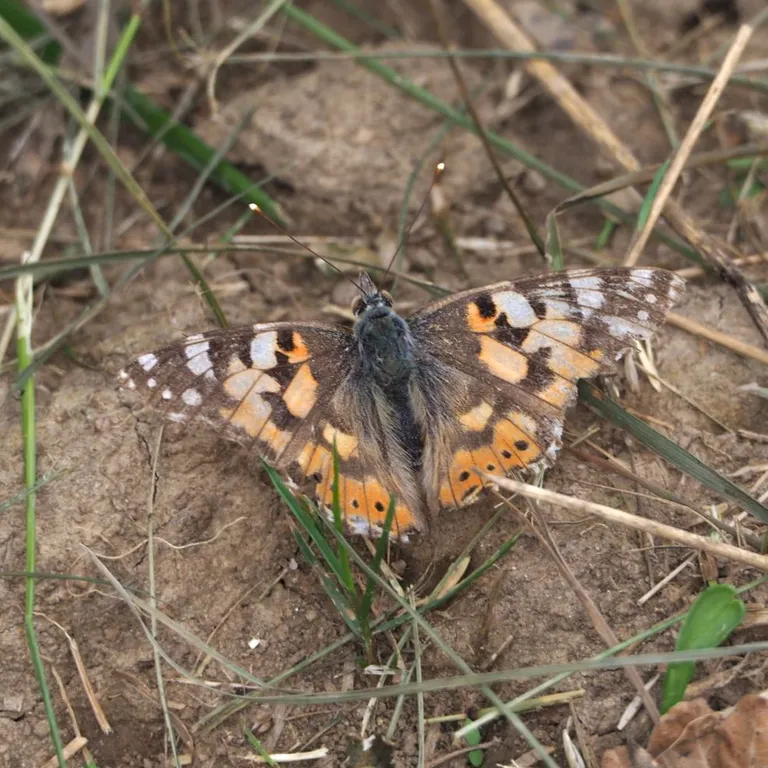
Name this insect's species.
Vanessa cardui
